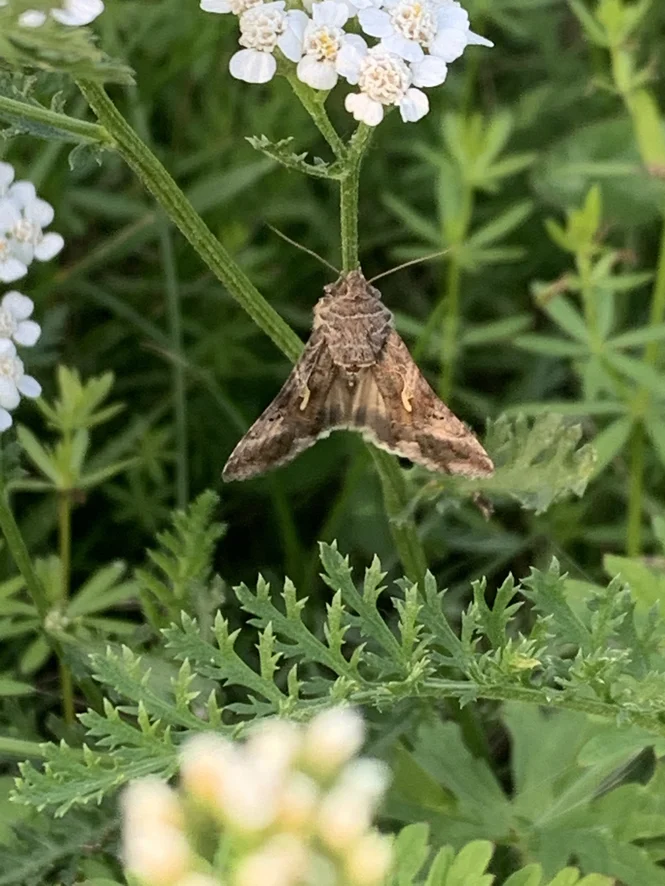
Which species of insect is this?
Autographa gamma
